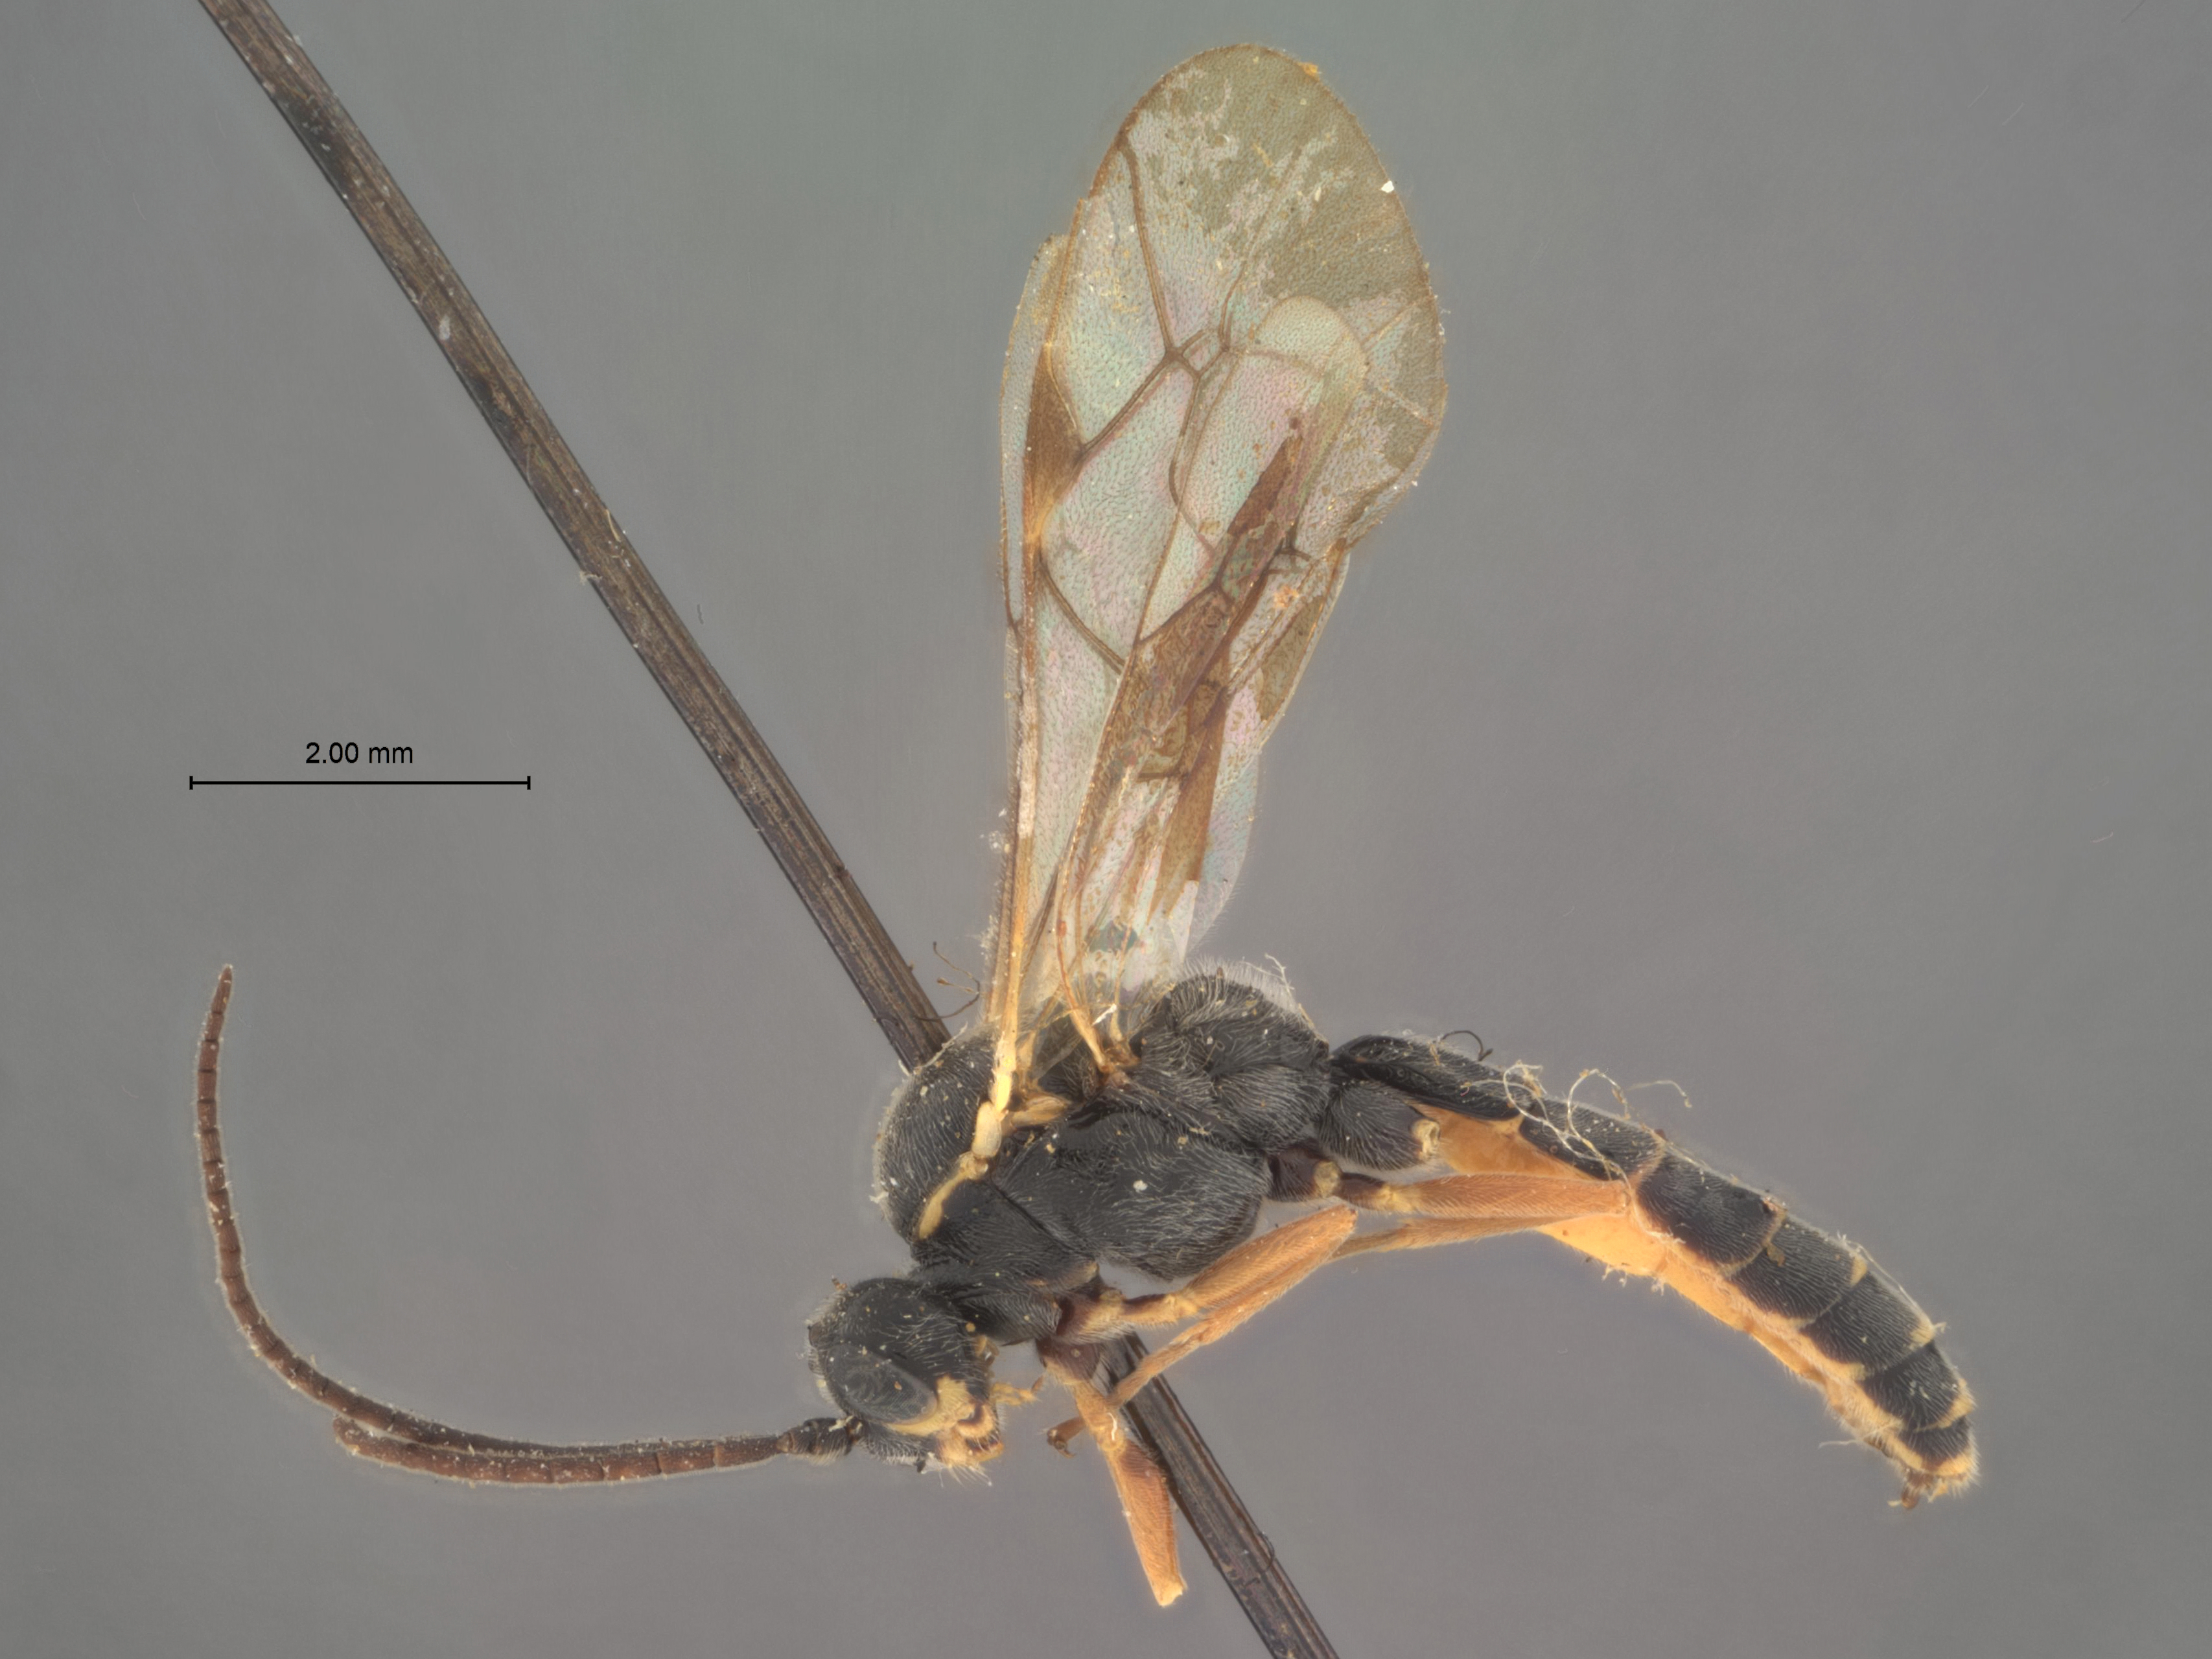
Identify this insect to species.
Diaborus maculifrons
